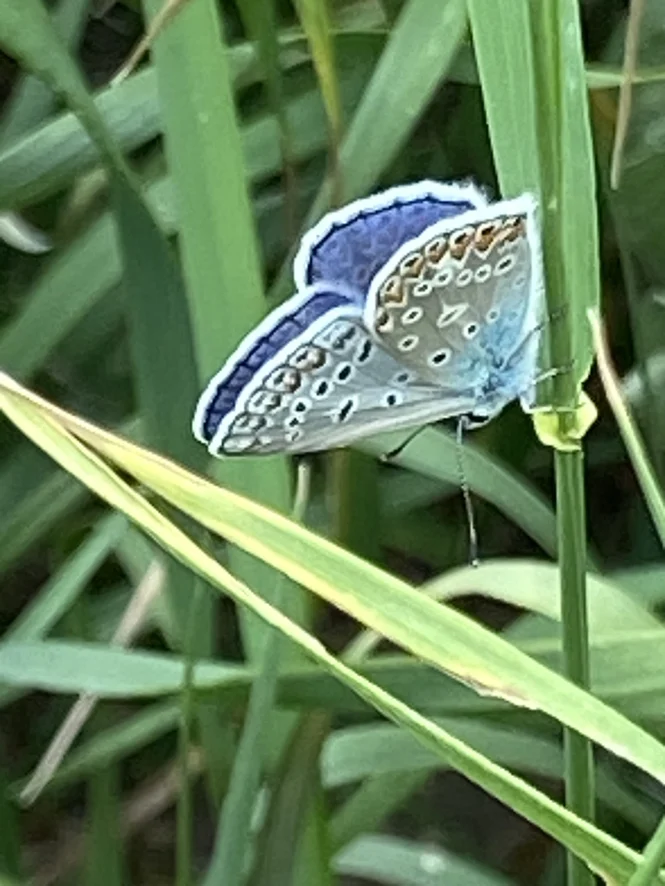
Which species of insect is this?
Polyommatus icarus
